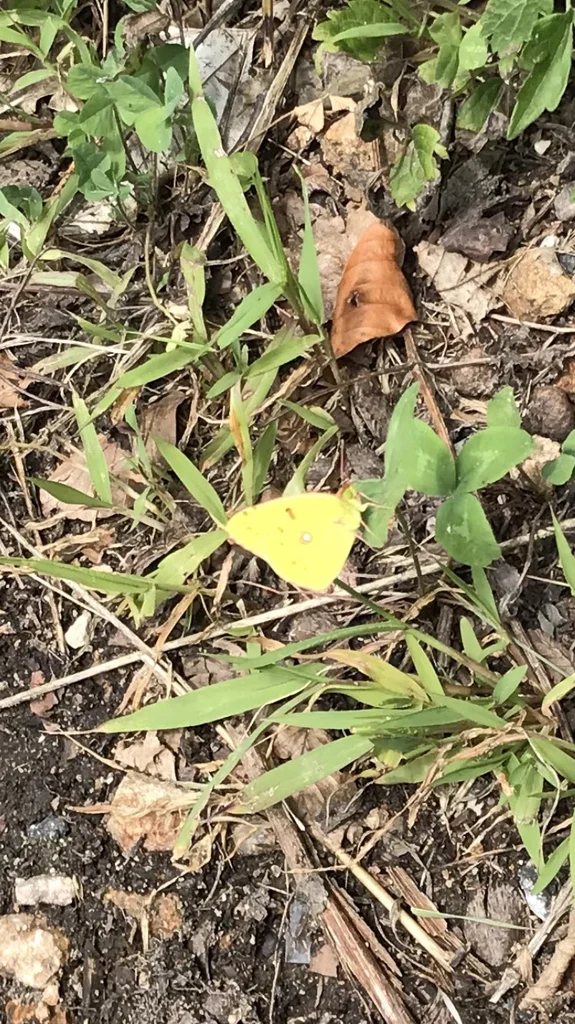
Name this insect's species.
Colias croceus
